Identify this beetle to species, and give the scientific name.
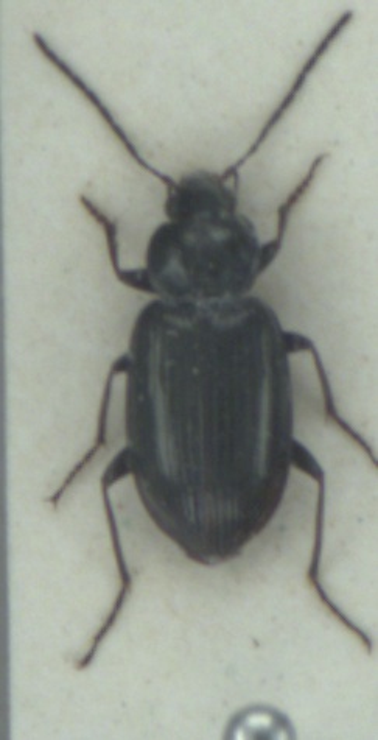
Agonum versutum
